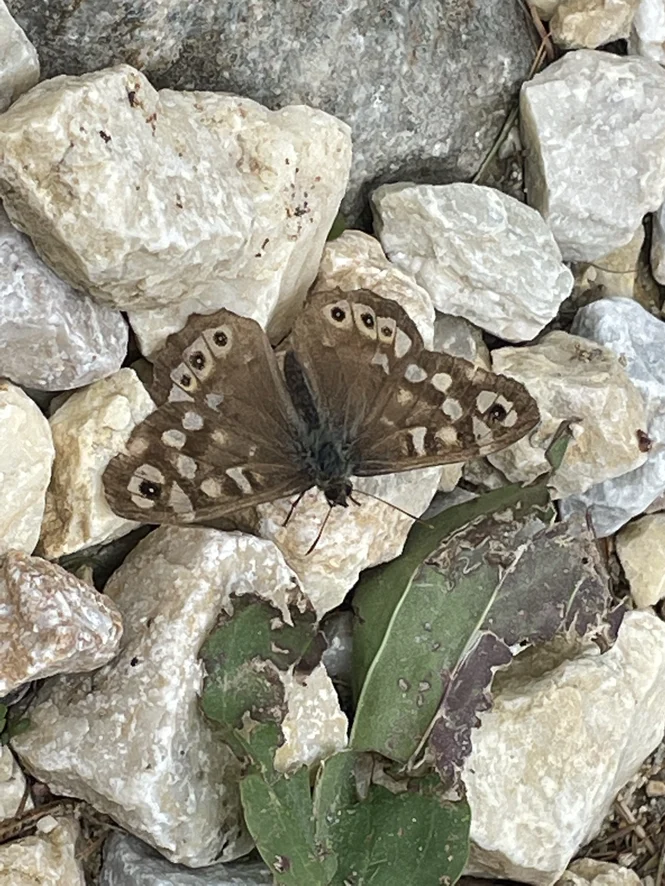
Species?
Pararge aegeria
